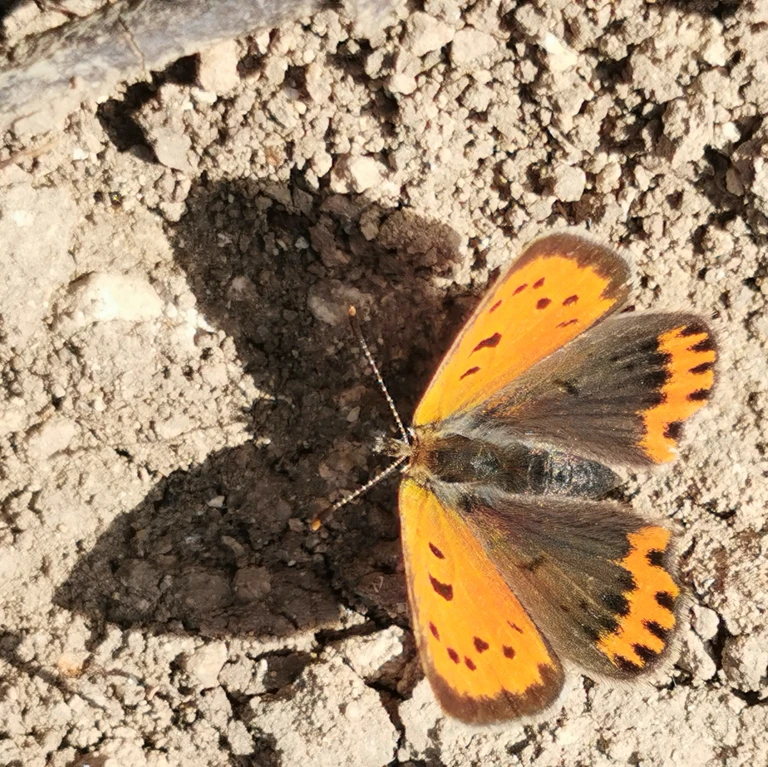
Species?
Lycaena phlaeas
